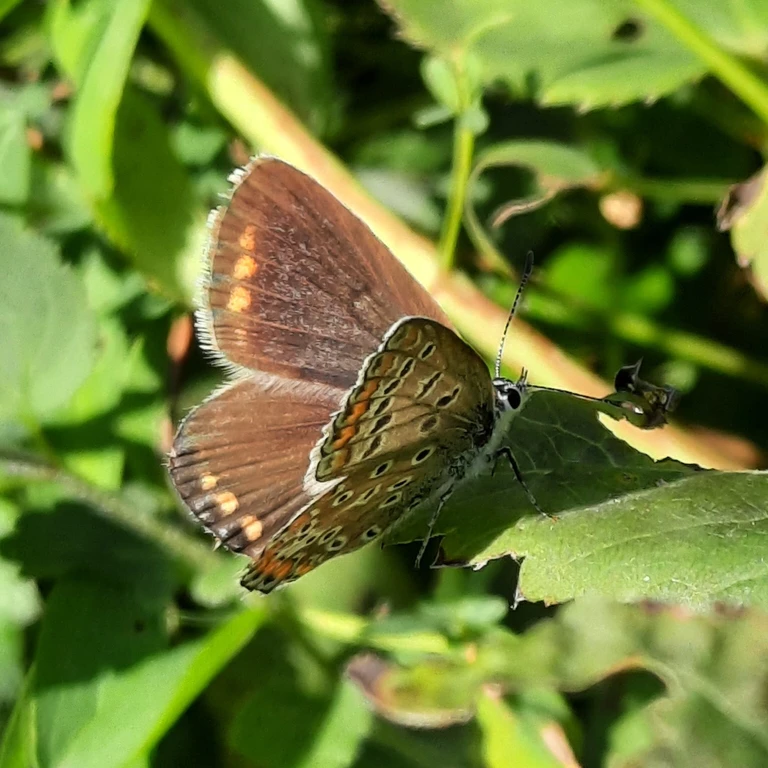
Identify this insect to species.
Polyommatus icarus
